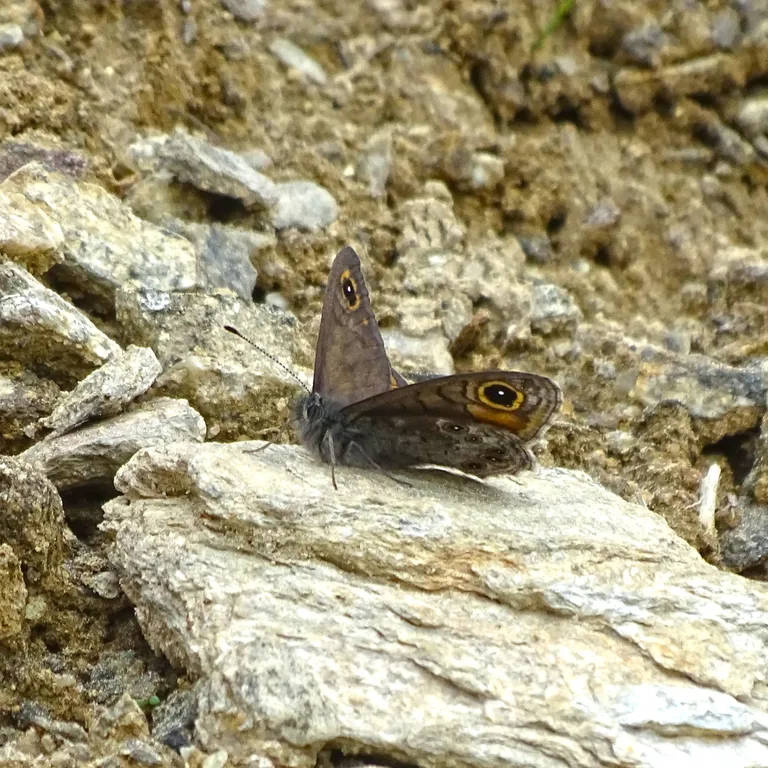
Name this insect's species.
Lasiommata maera (also Pararge maera)
